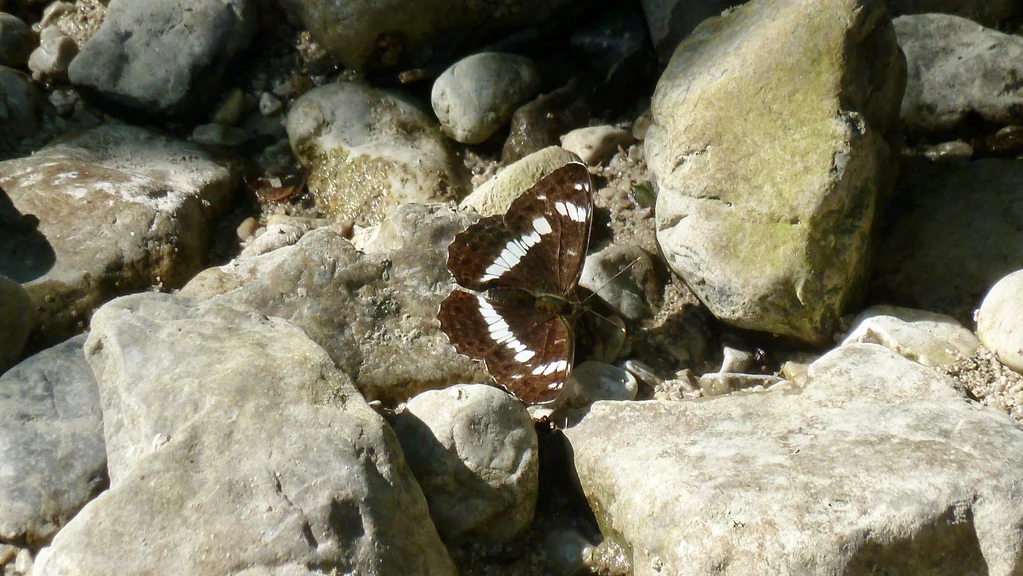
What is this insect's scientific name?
Limenitis camilla (also Ladoga camilla)
